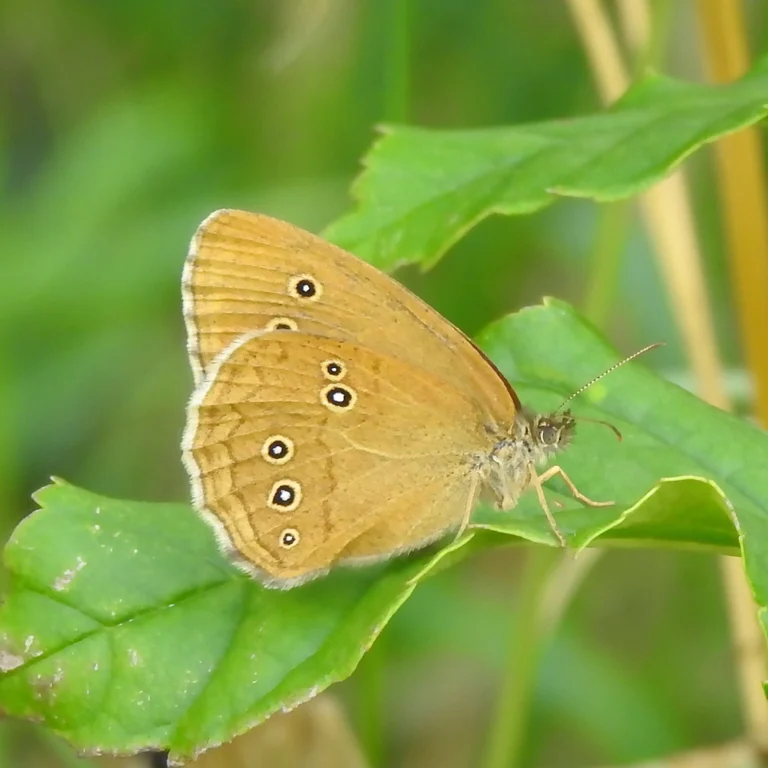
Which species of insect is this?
Aphantopus hyperantus
